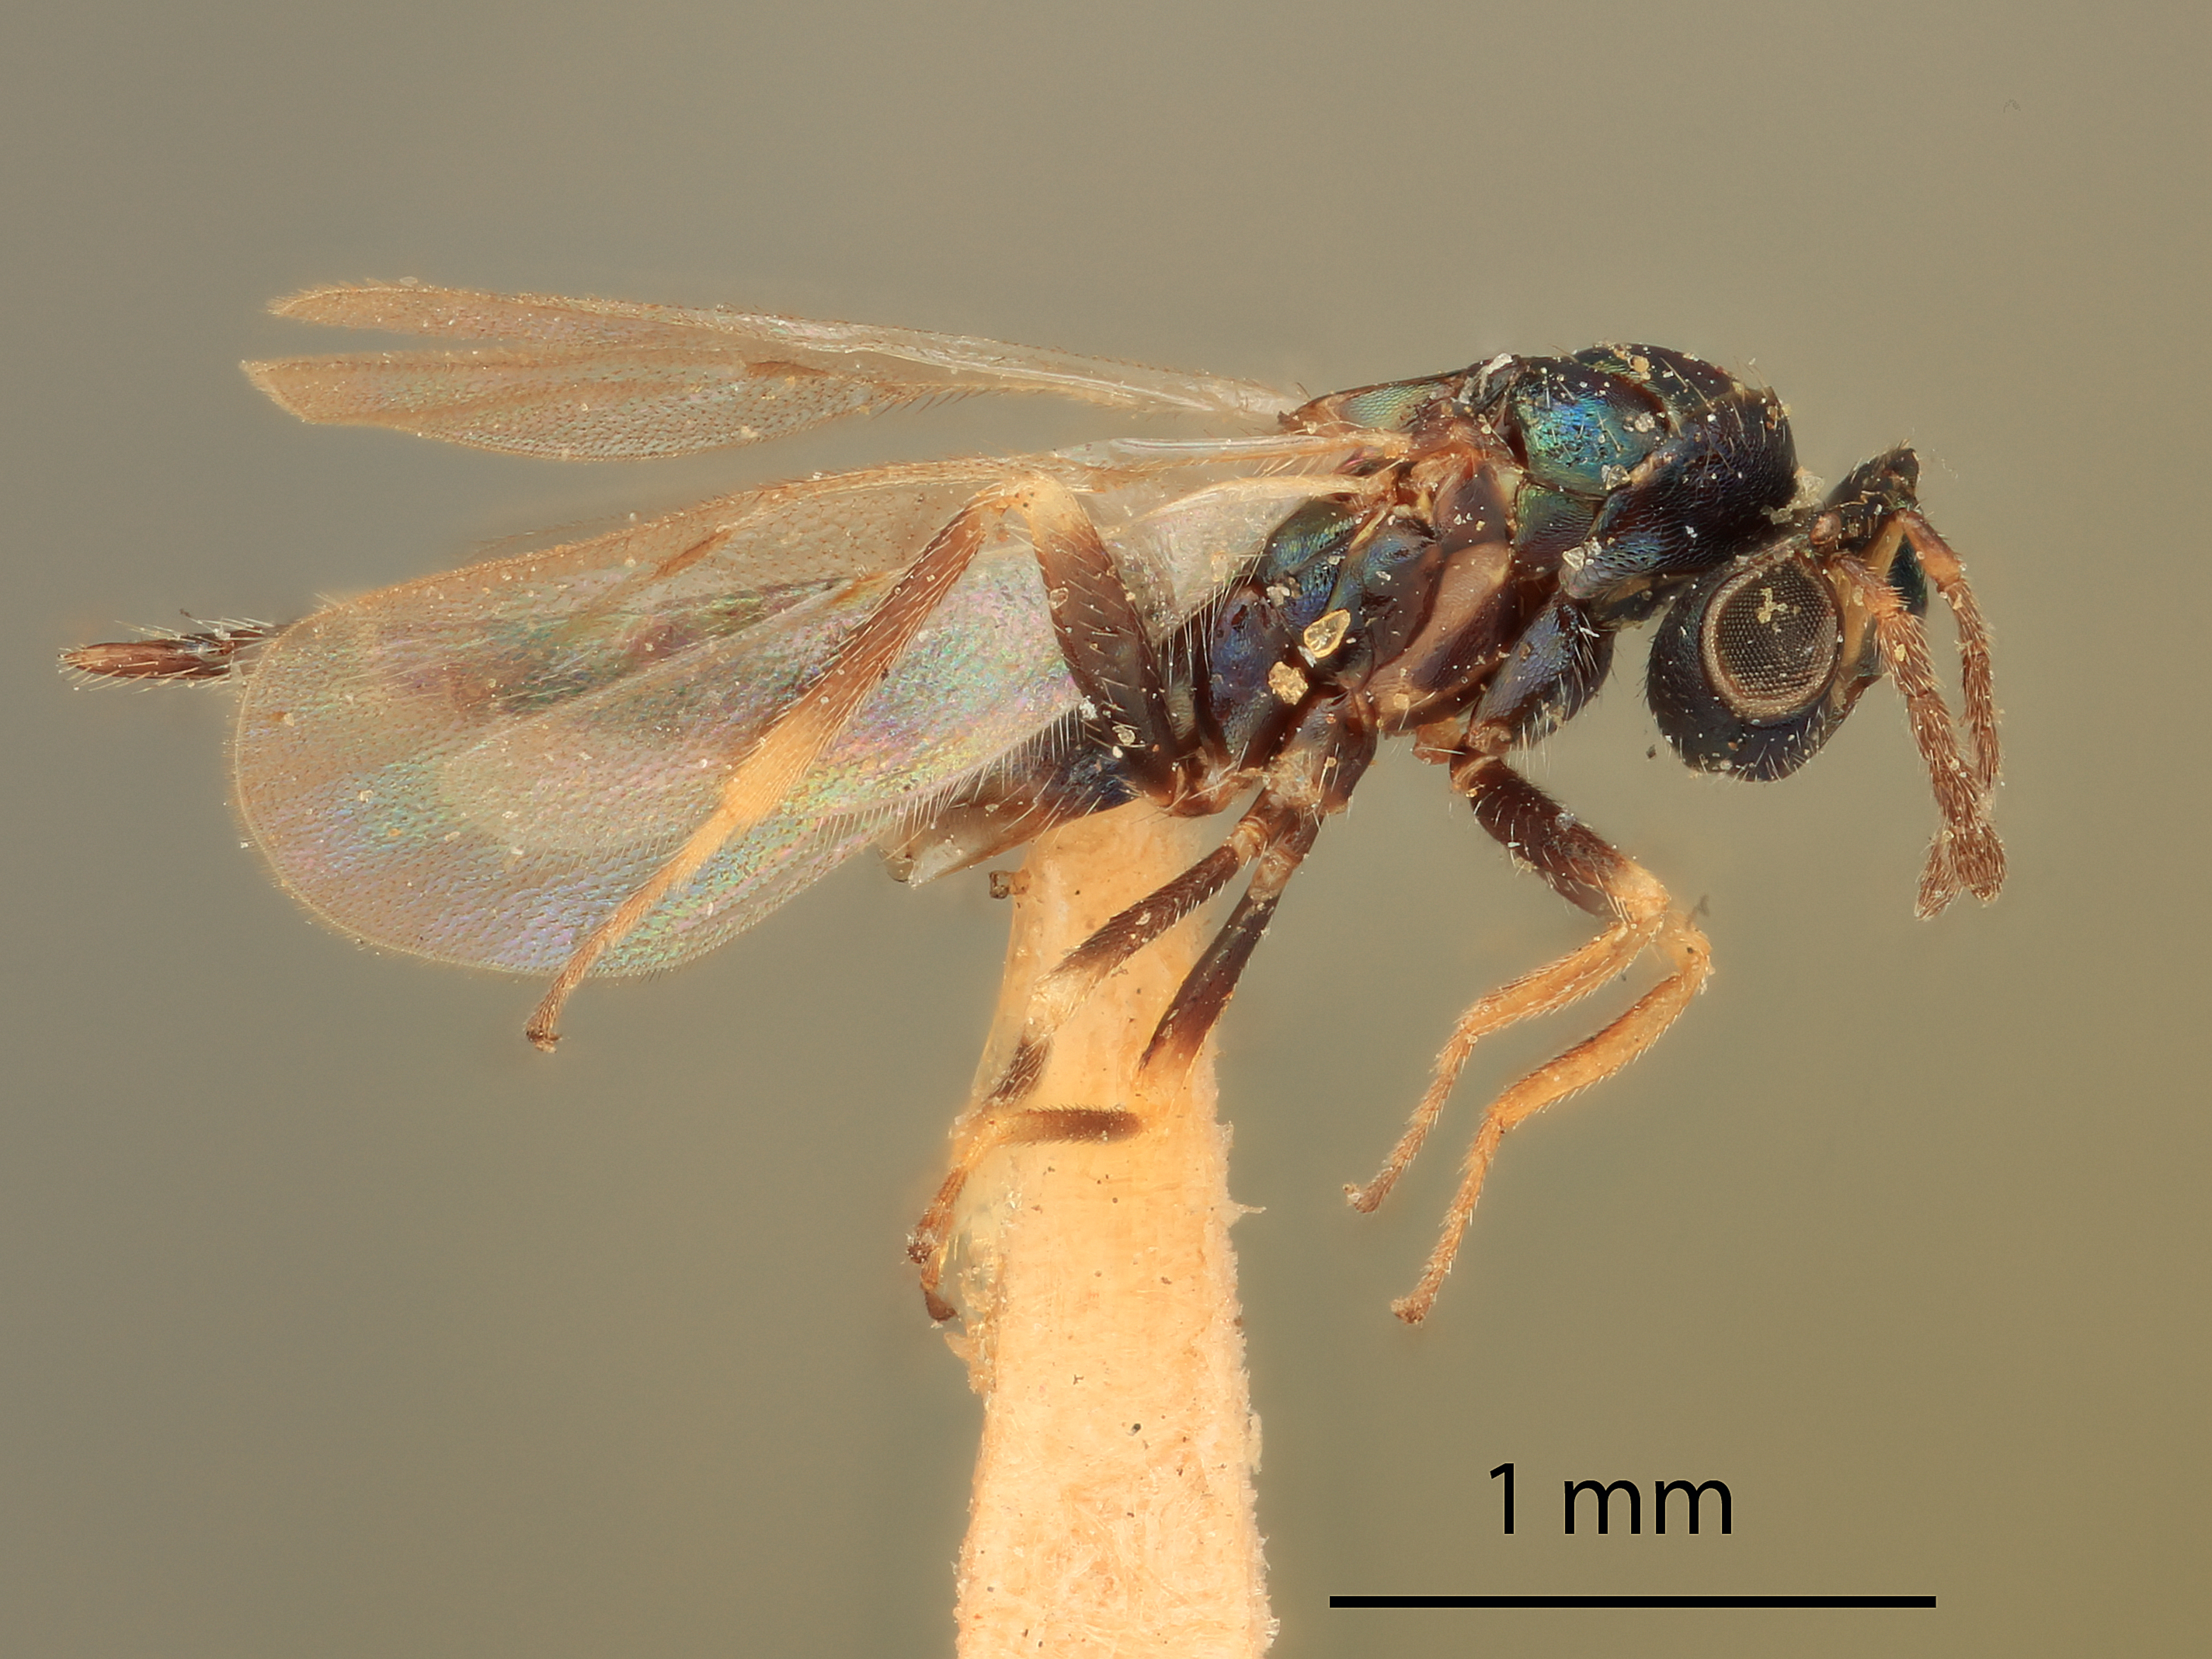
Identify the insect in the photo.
Aprostocetus bewicki
